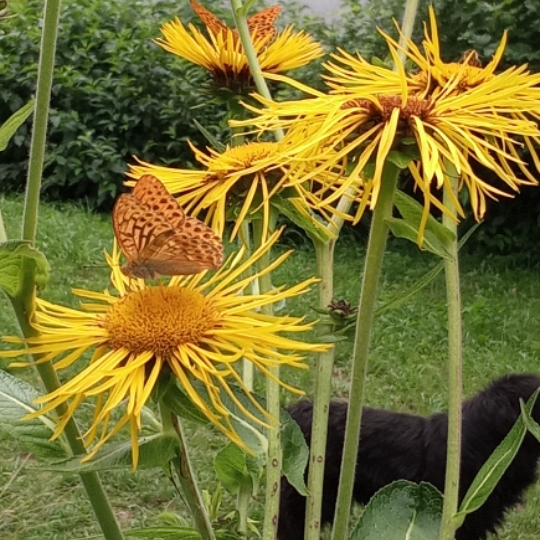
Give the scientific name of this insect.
Argynnis paphia
